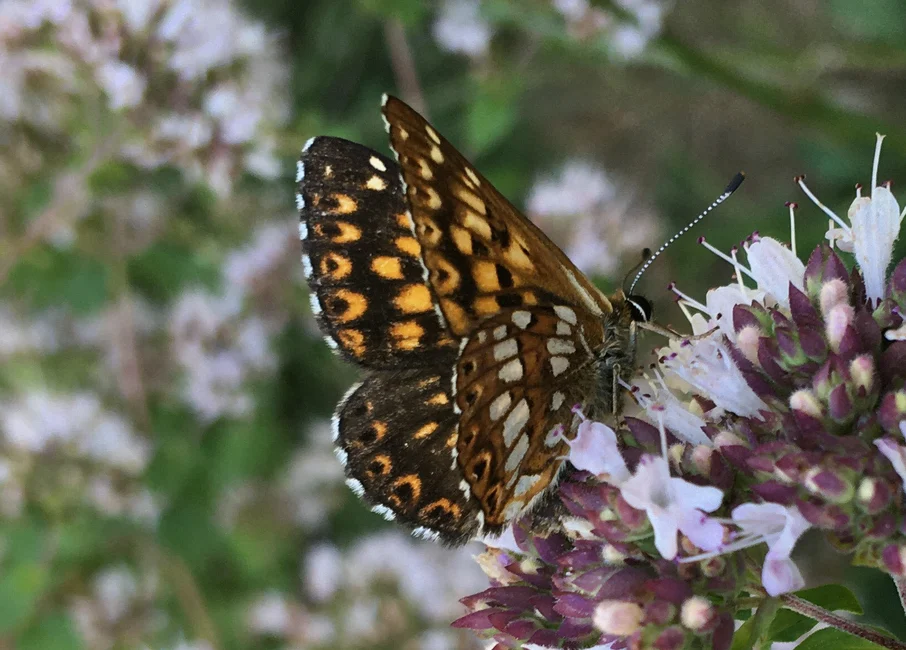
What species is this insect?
Hamearis lucina
